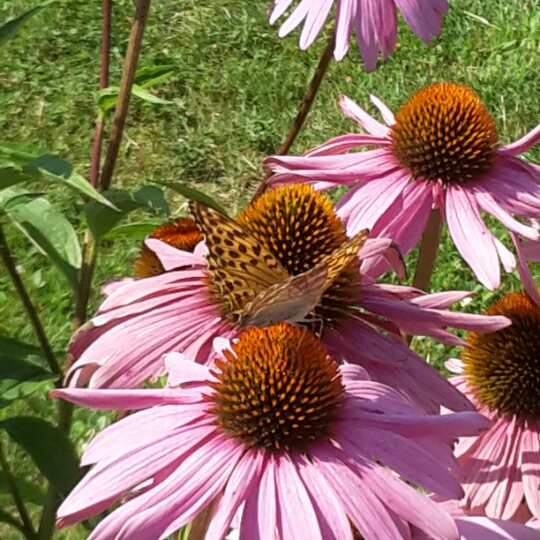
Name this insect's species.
Argynnis paphia
